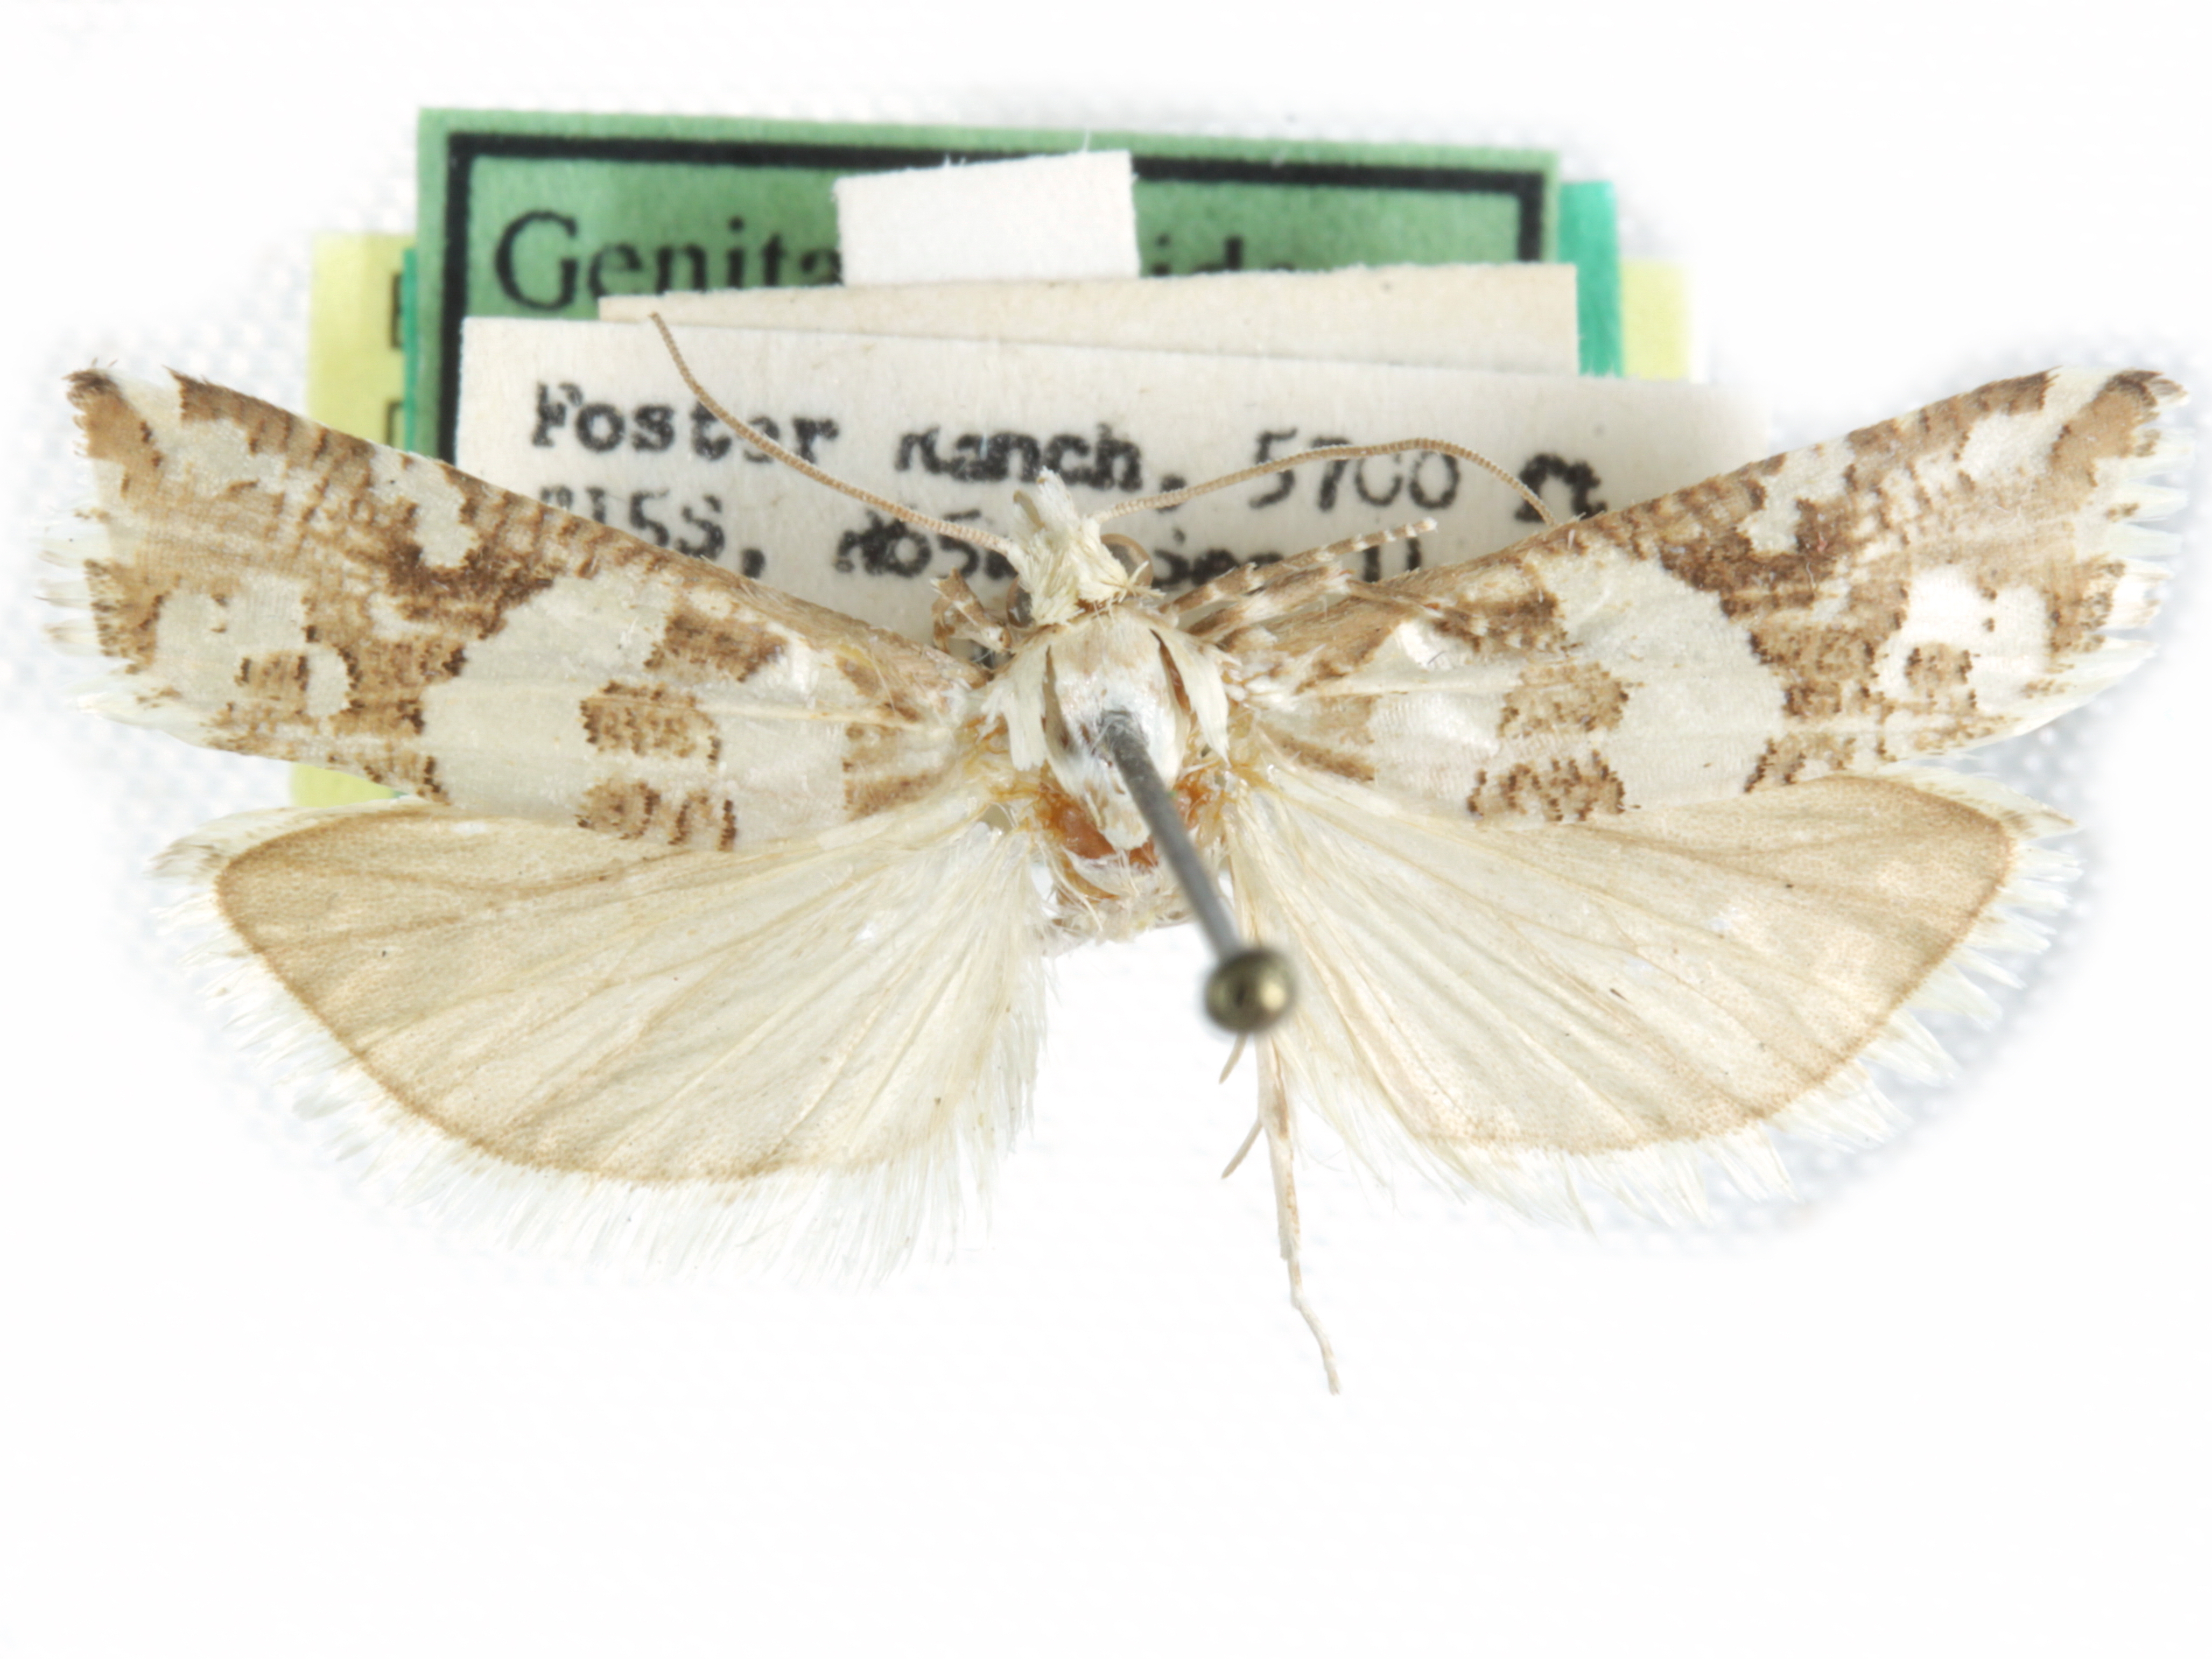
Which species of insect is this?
Pelochrista hazelana
